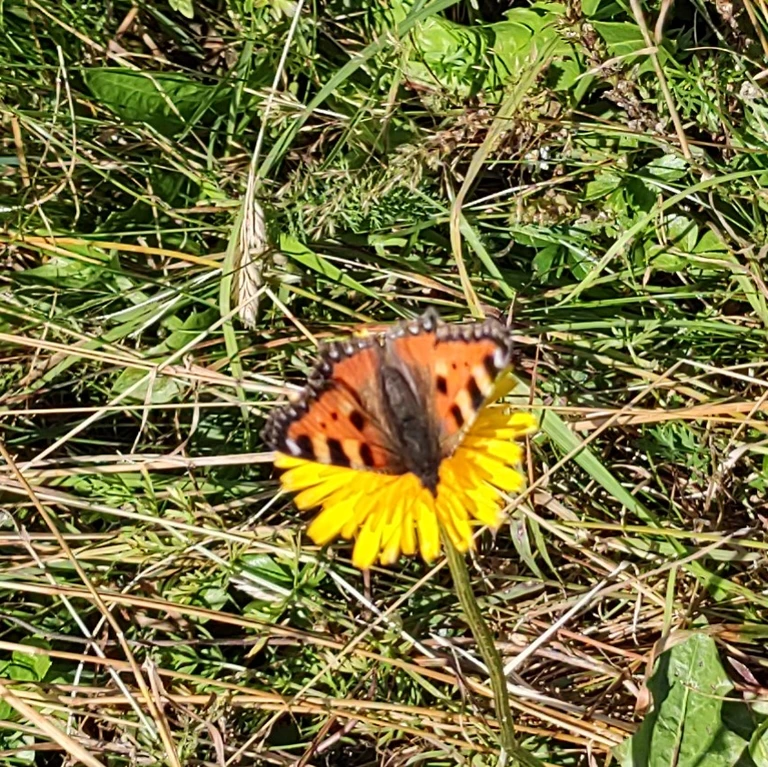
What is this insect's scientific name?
Aglais urticae
